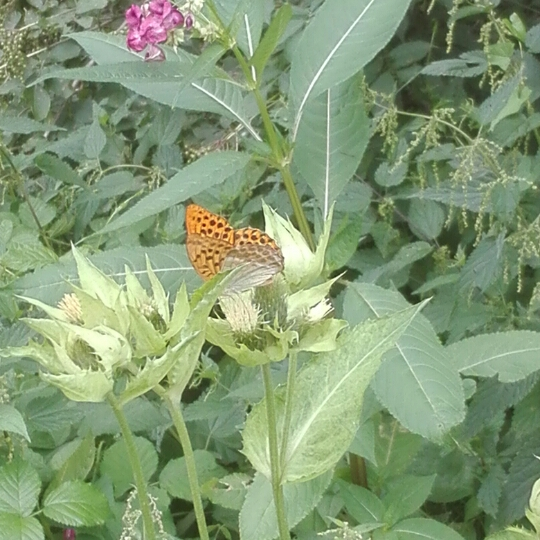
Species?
Argynnis paphia
